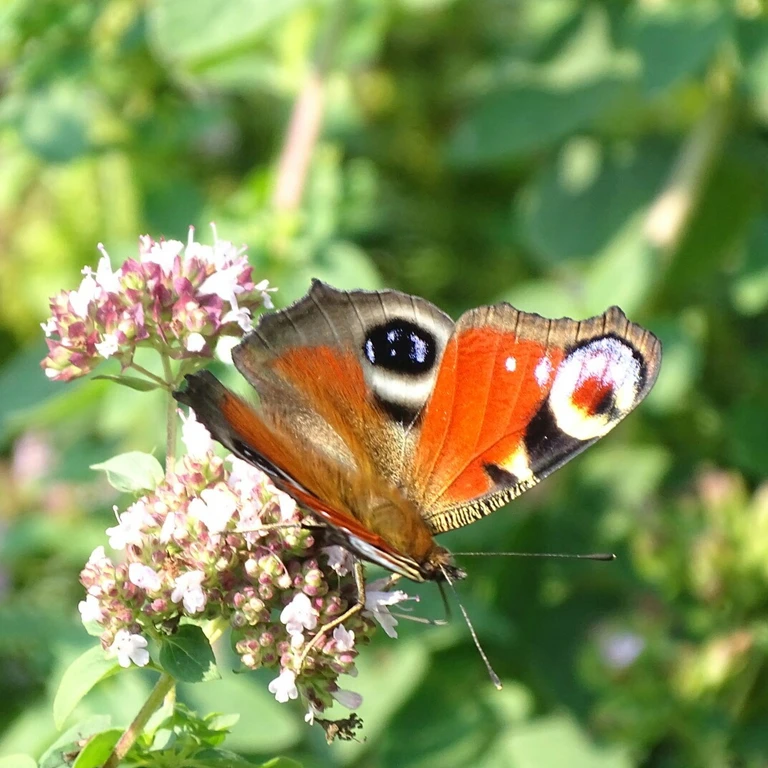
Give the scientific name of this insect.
Aglais io
